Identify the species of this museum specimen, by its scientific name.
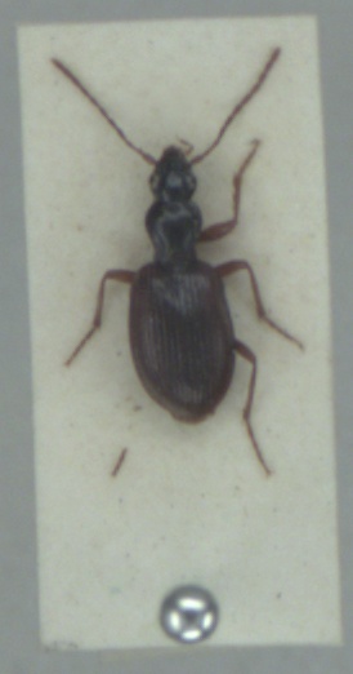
Oxypselaphus obscurus
